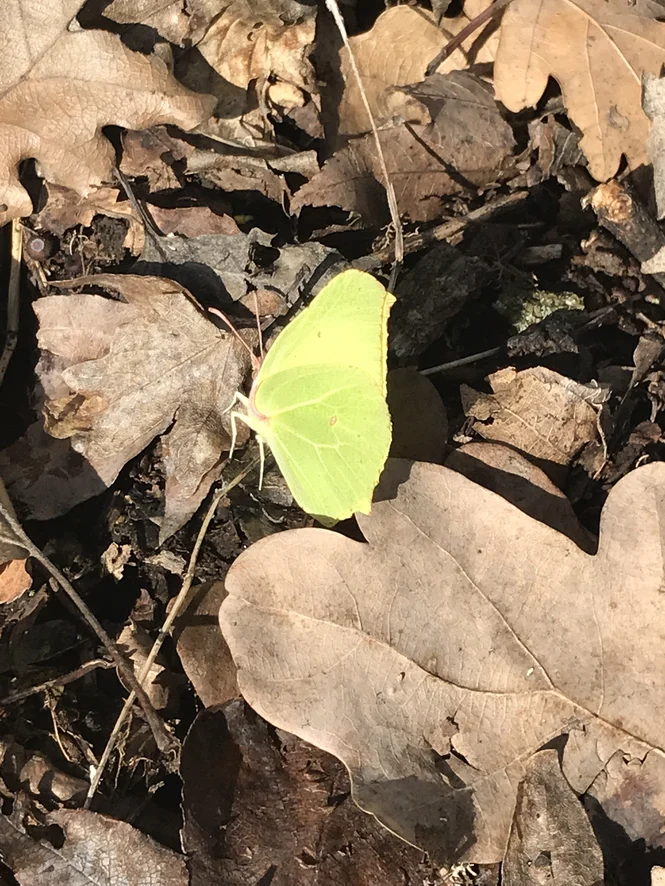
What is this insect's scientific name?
Gonepteryx rhamni
